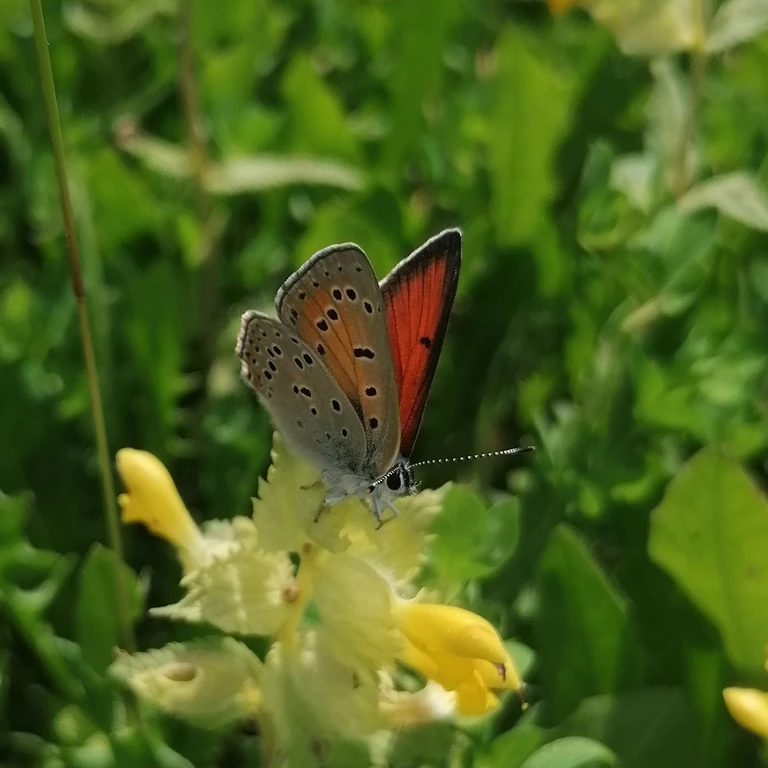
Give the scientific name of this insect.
Lycaena hippothoe (also Palaeochrysophanus hippothoe)
